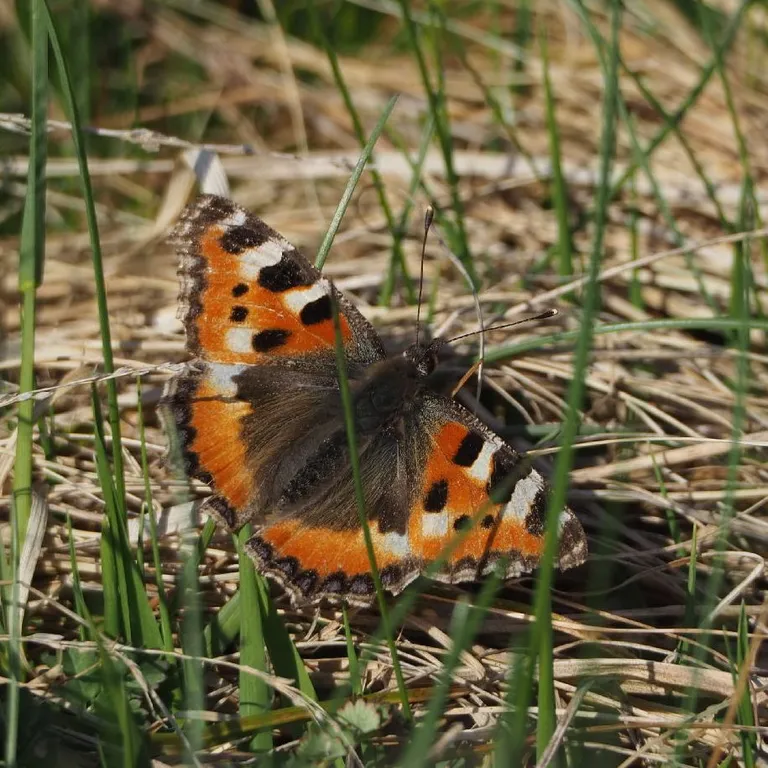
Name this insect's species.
Aglais urticae
